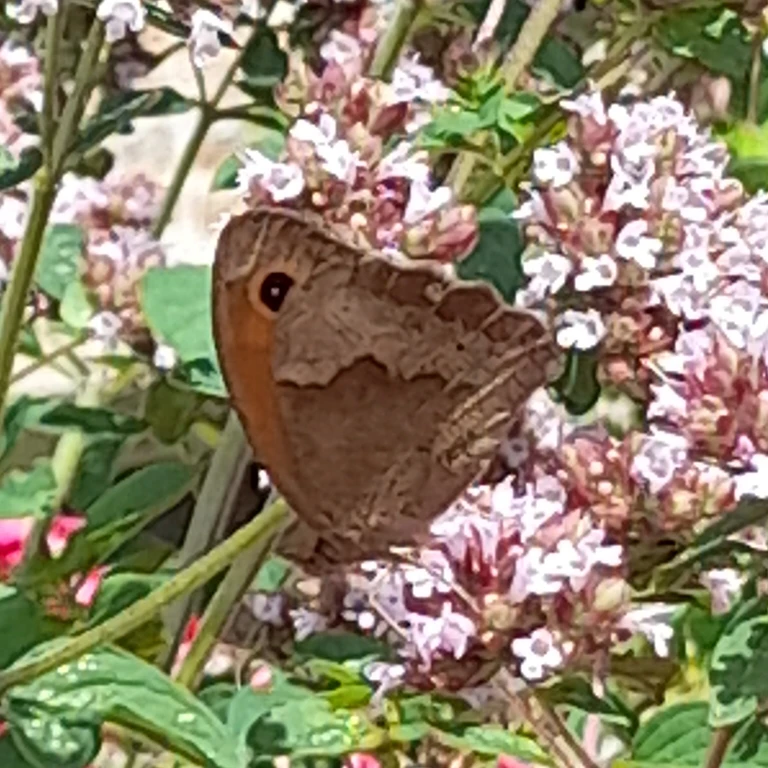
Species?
Maniola jurtina
